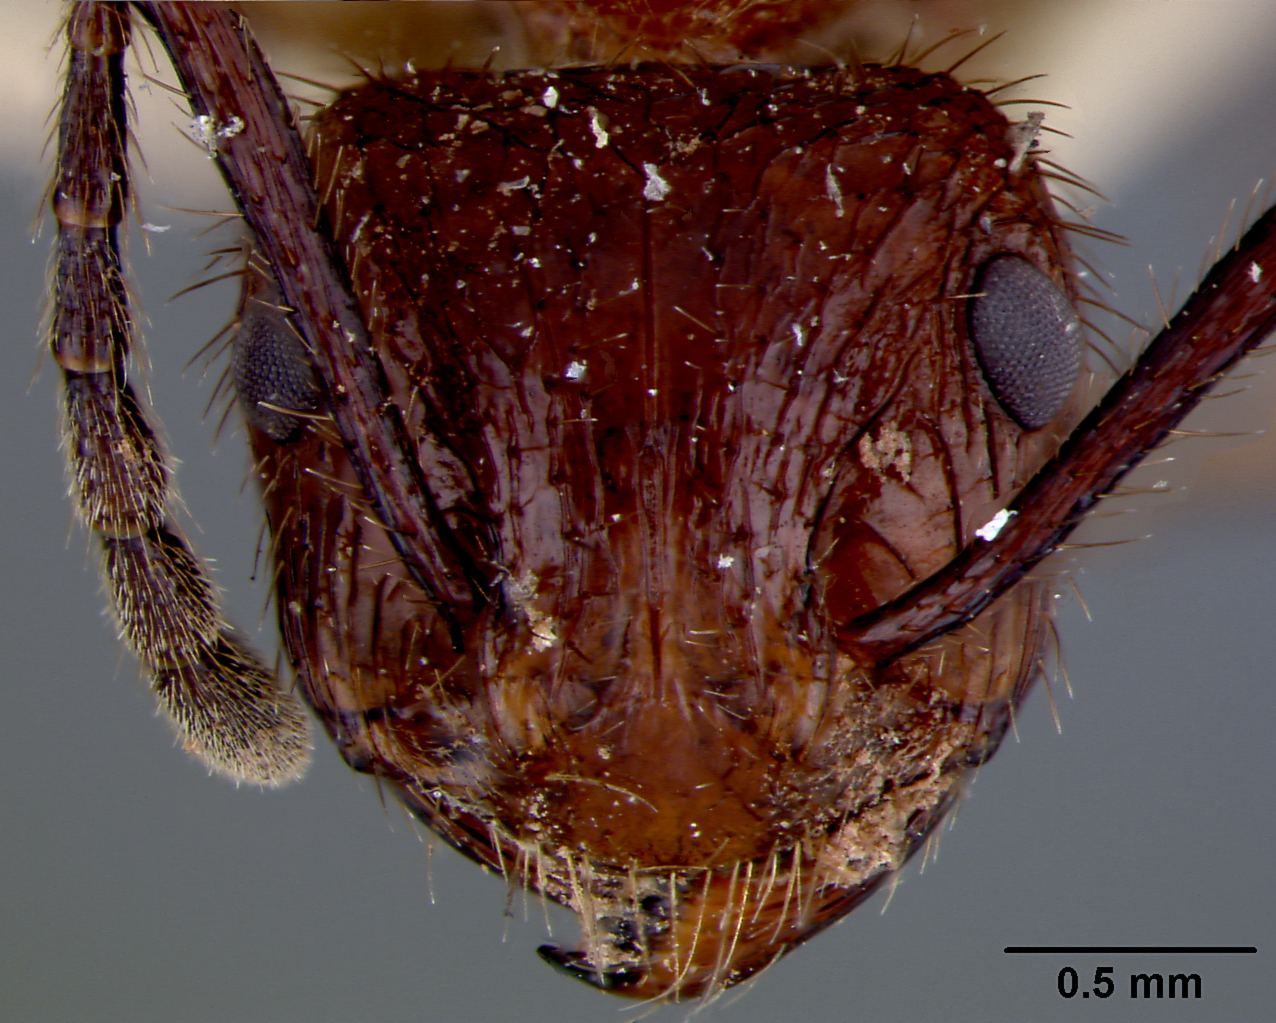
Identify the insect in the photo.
Myrmicaria salambo
